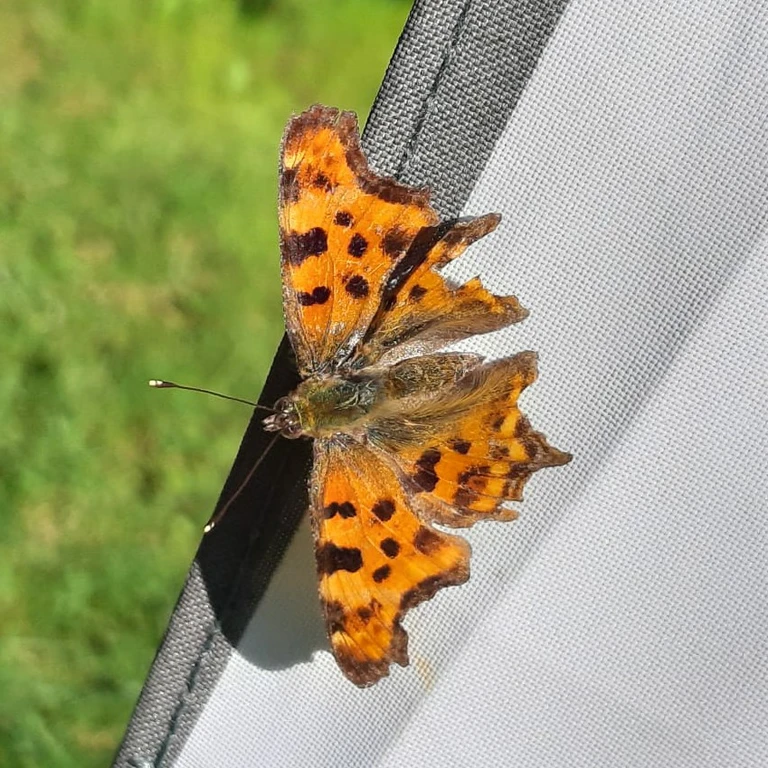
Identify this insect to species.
Polygonia c-album
